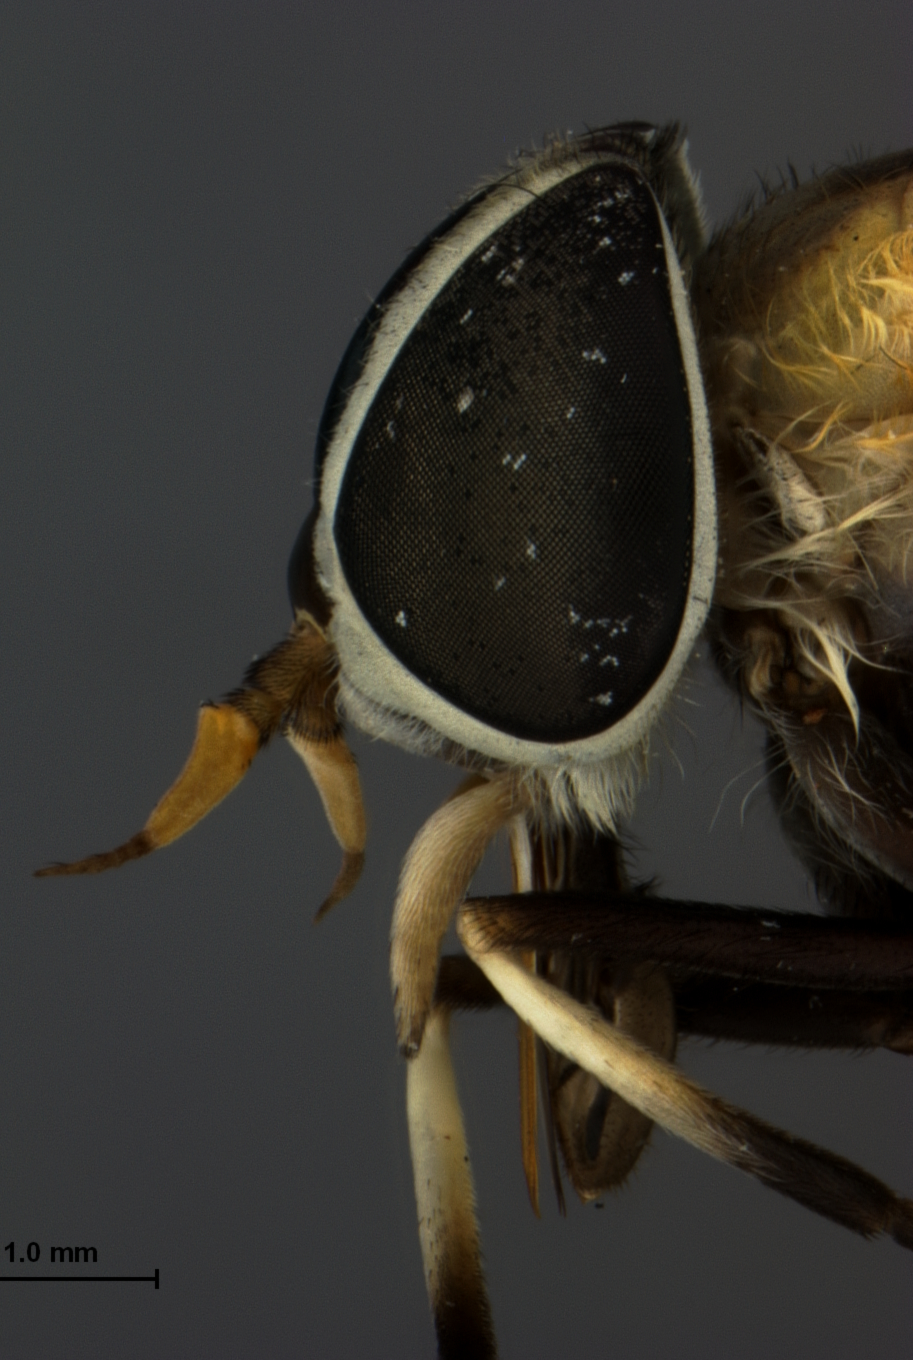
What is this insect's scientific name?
Chalybosoma malkini
